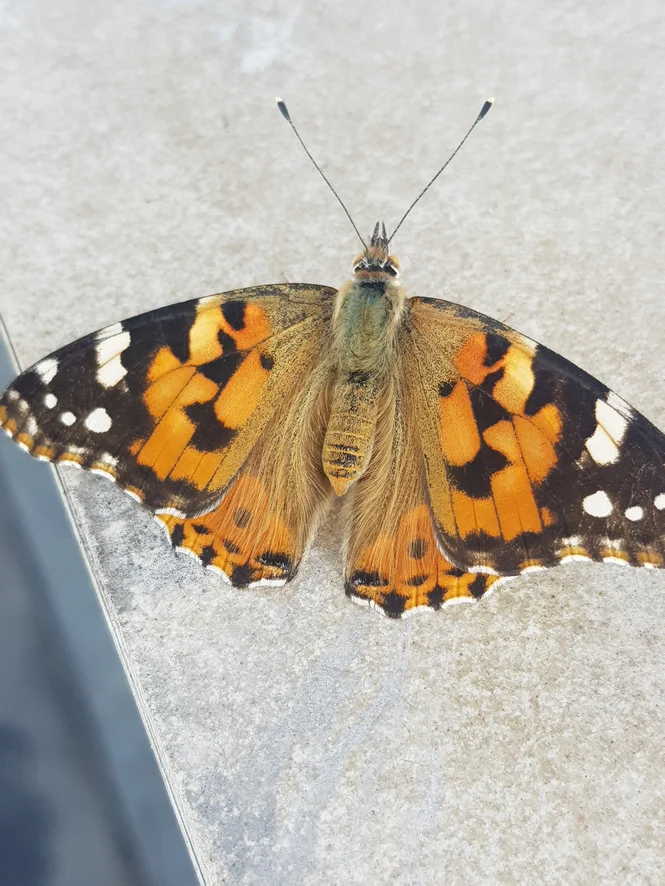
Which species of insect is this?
Vanessa cardui
